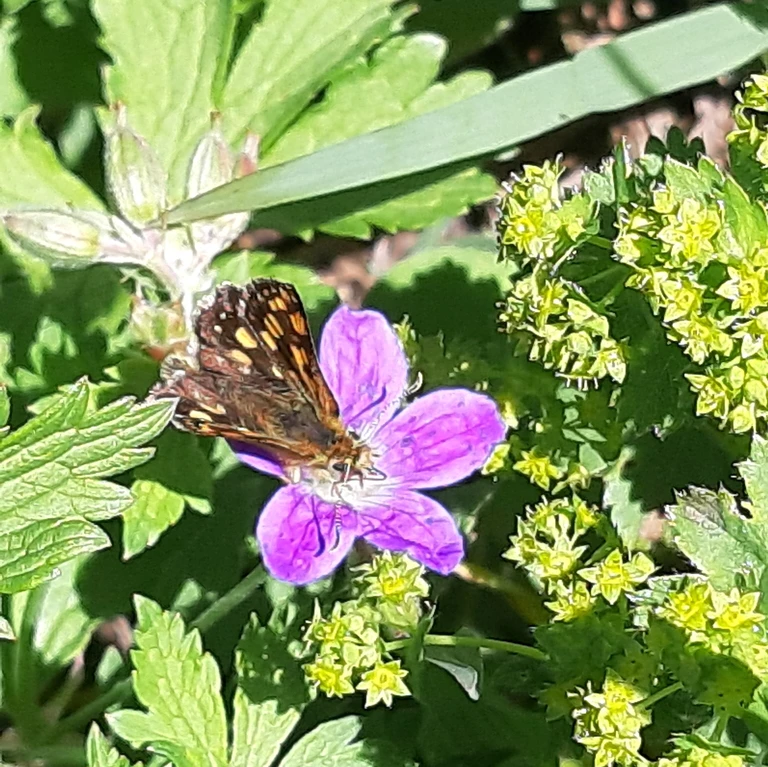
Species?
Carterocephalus palaemon
